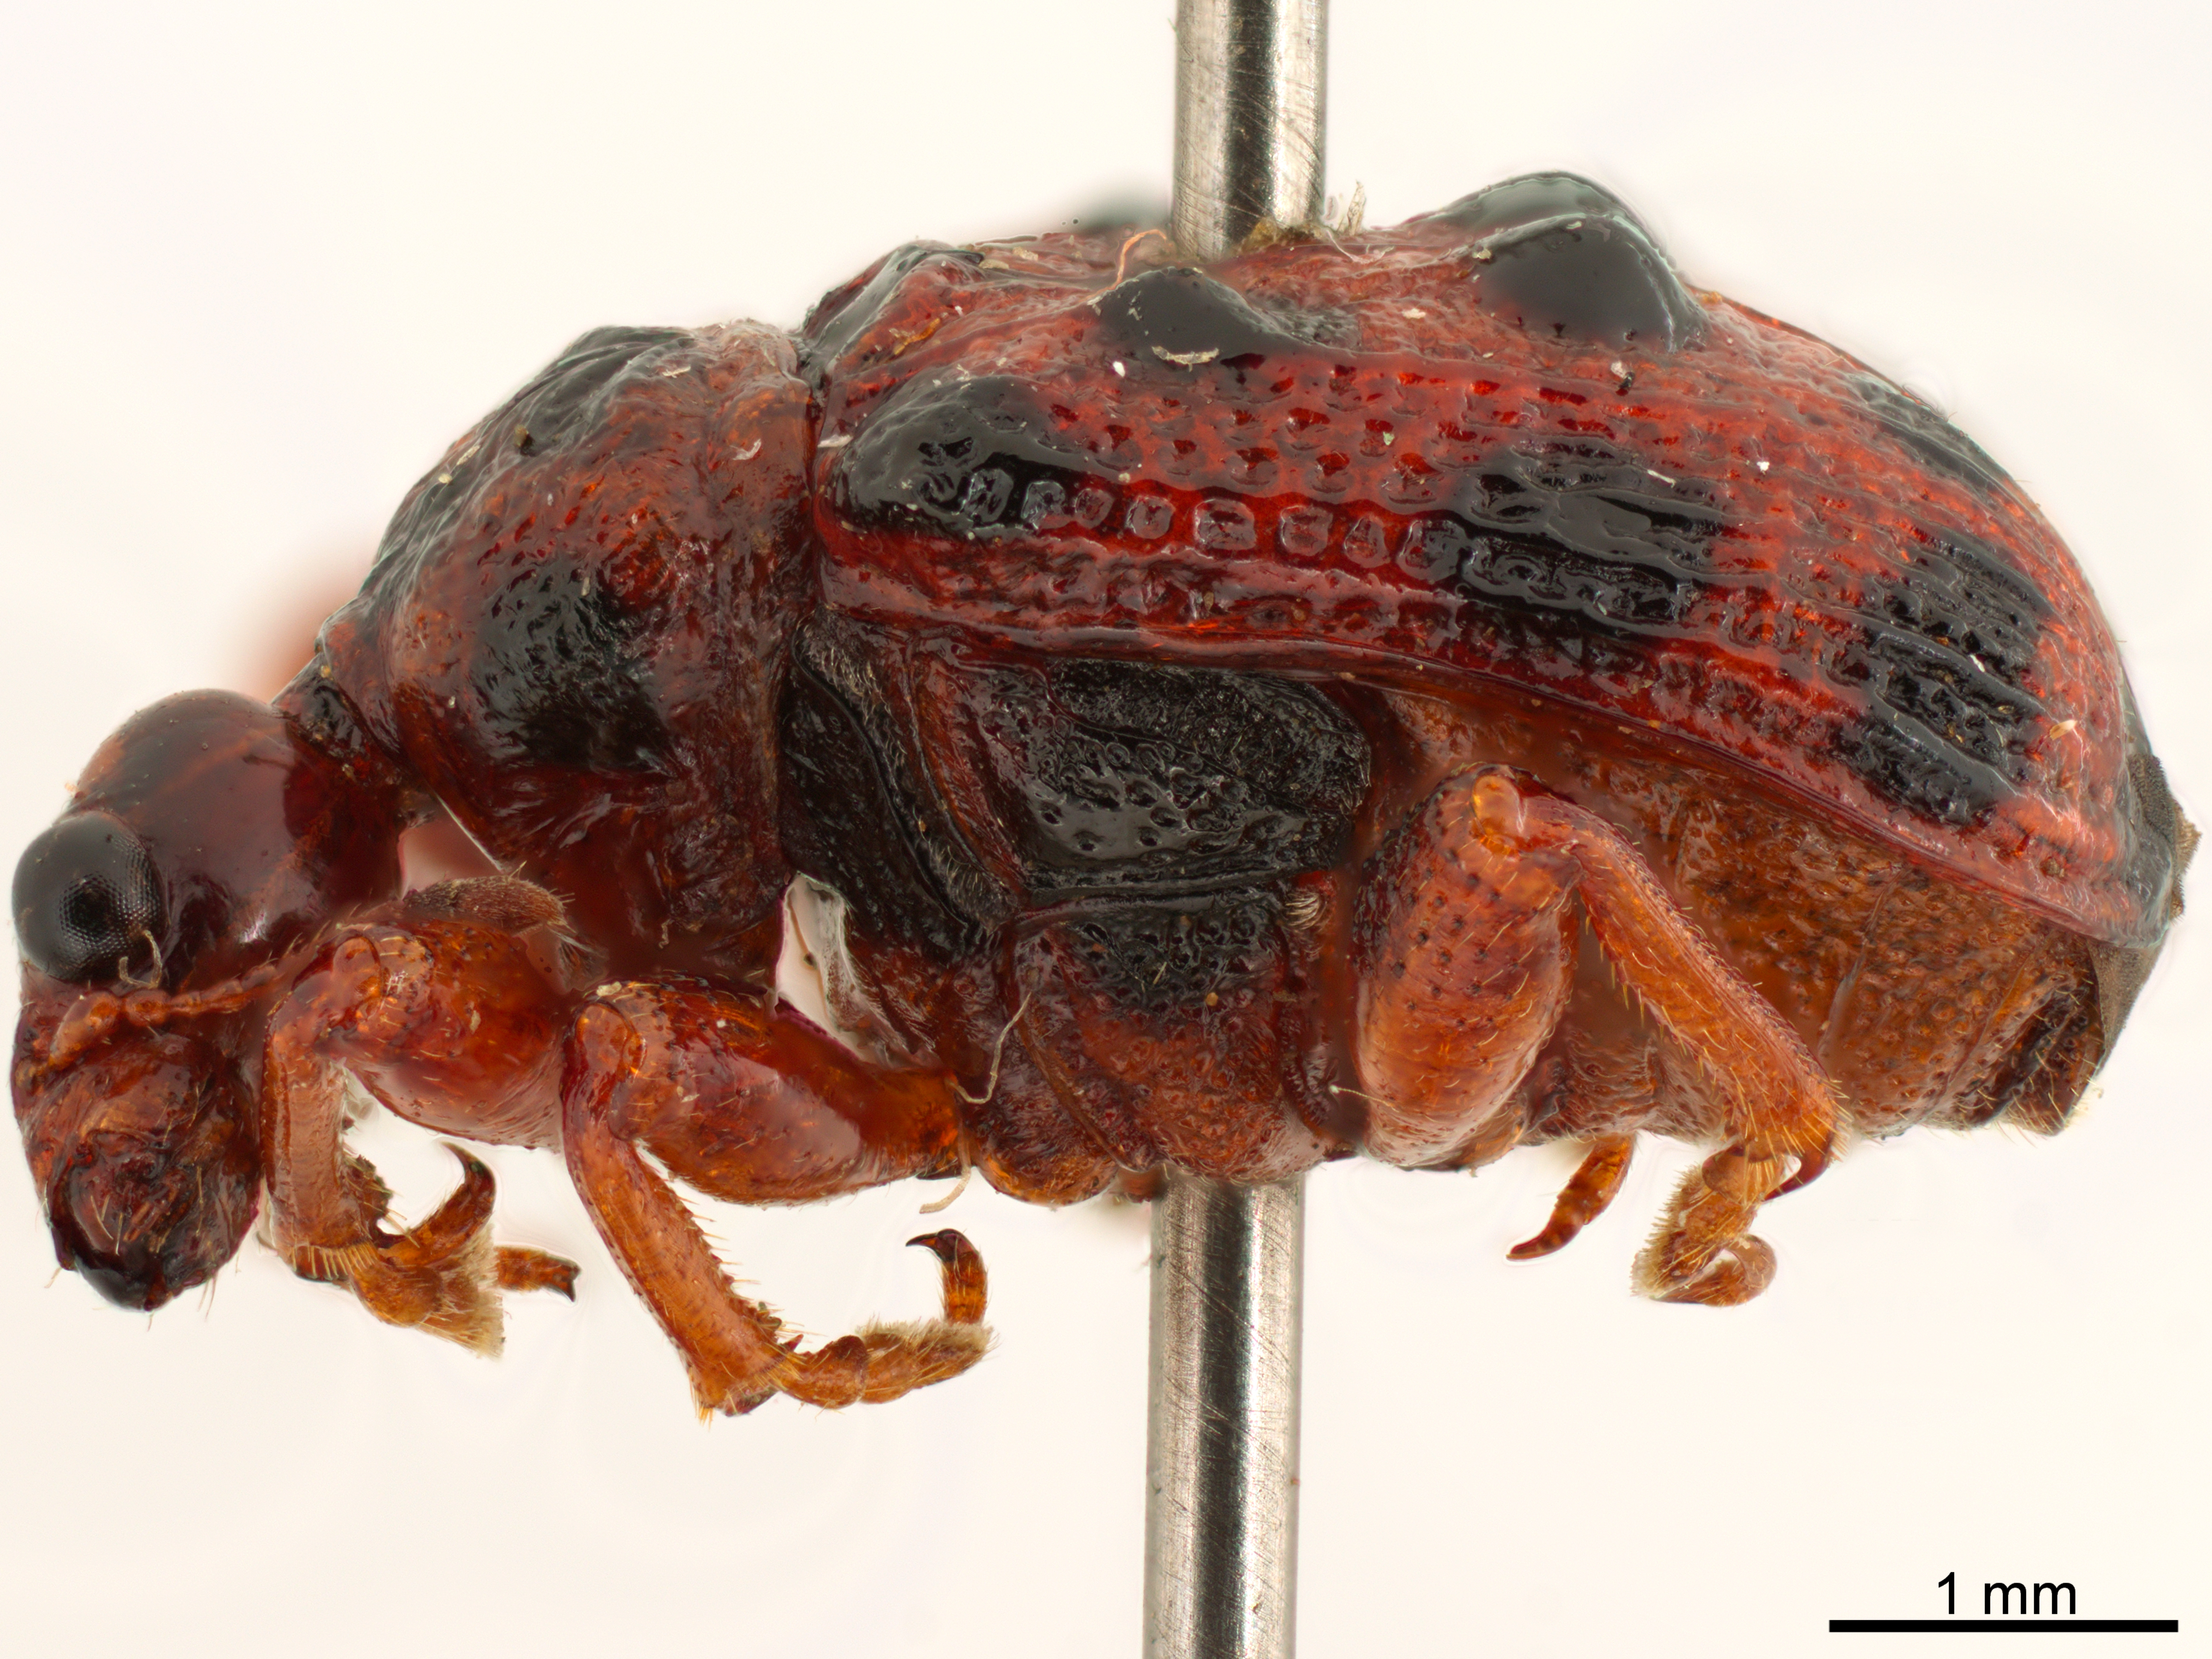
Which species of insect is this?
Hoplapoderus gemmatus
